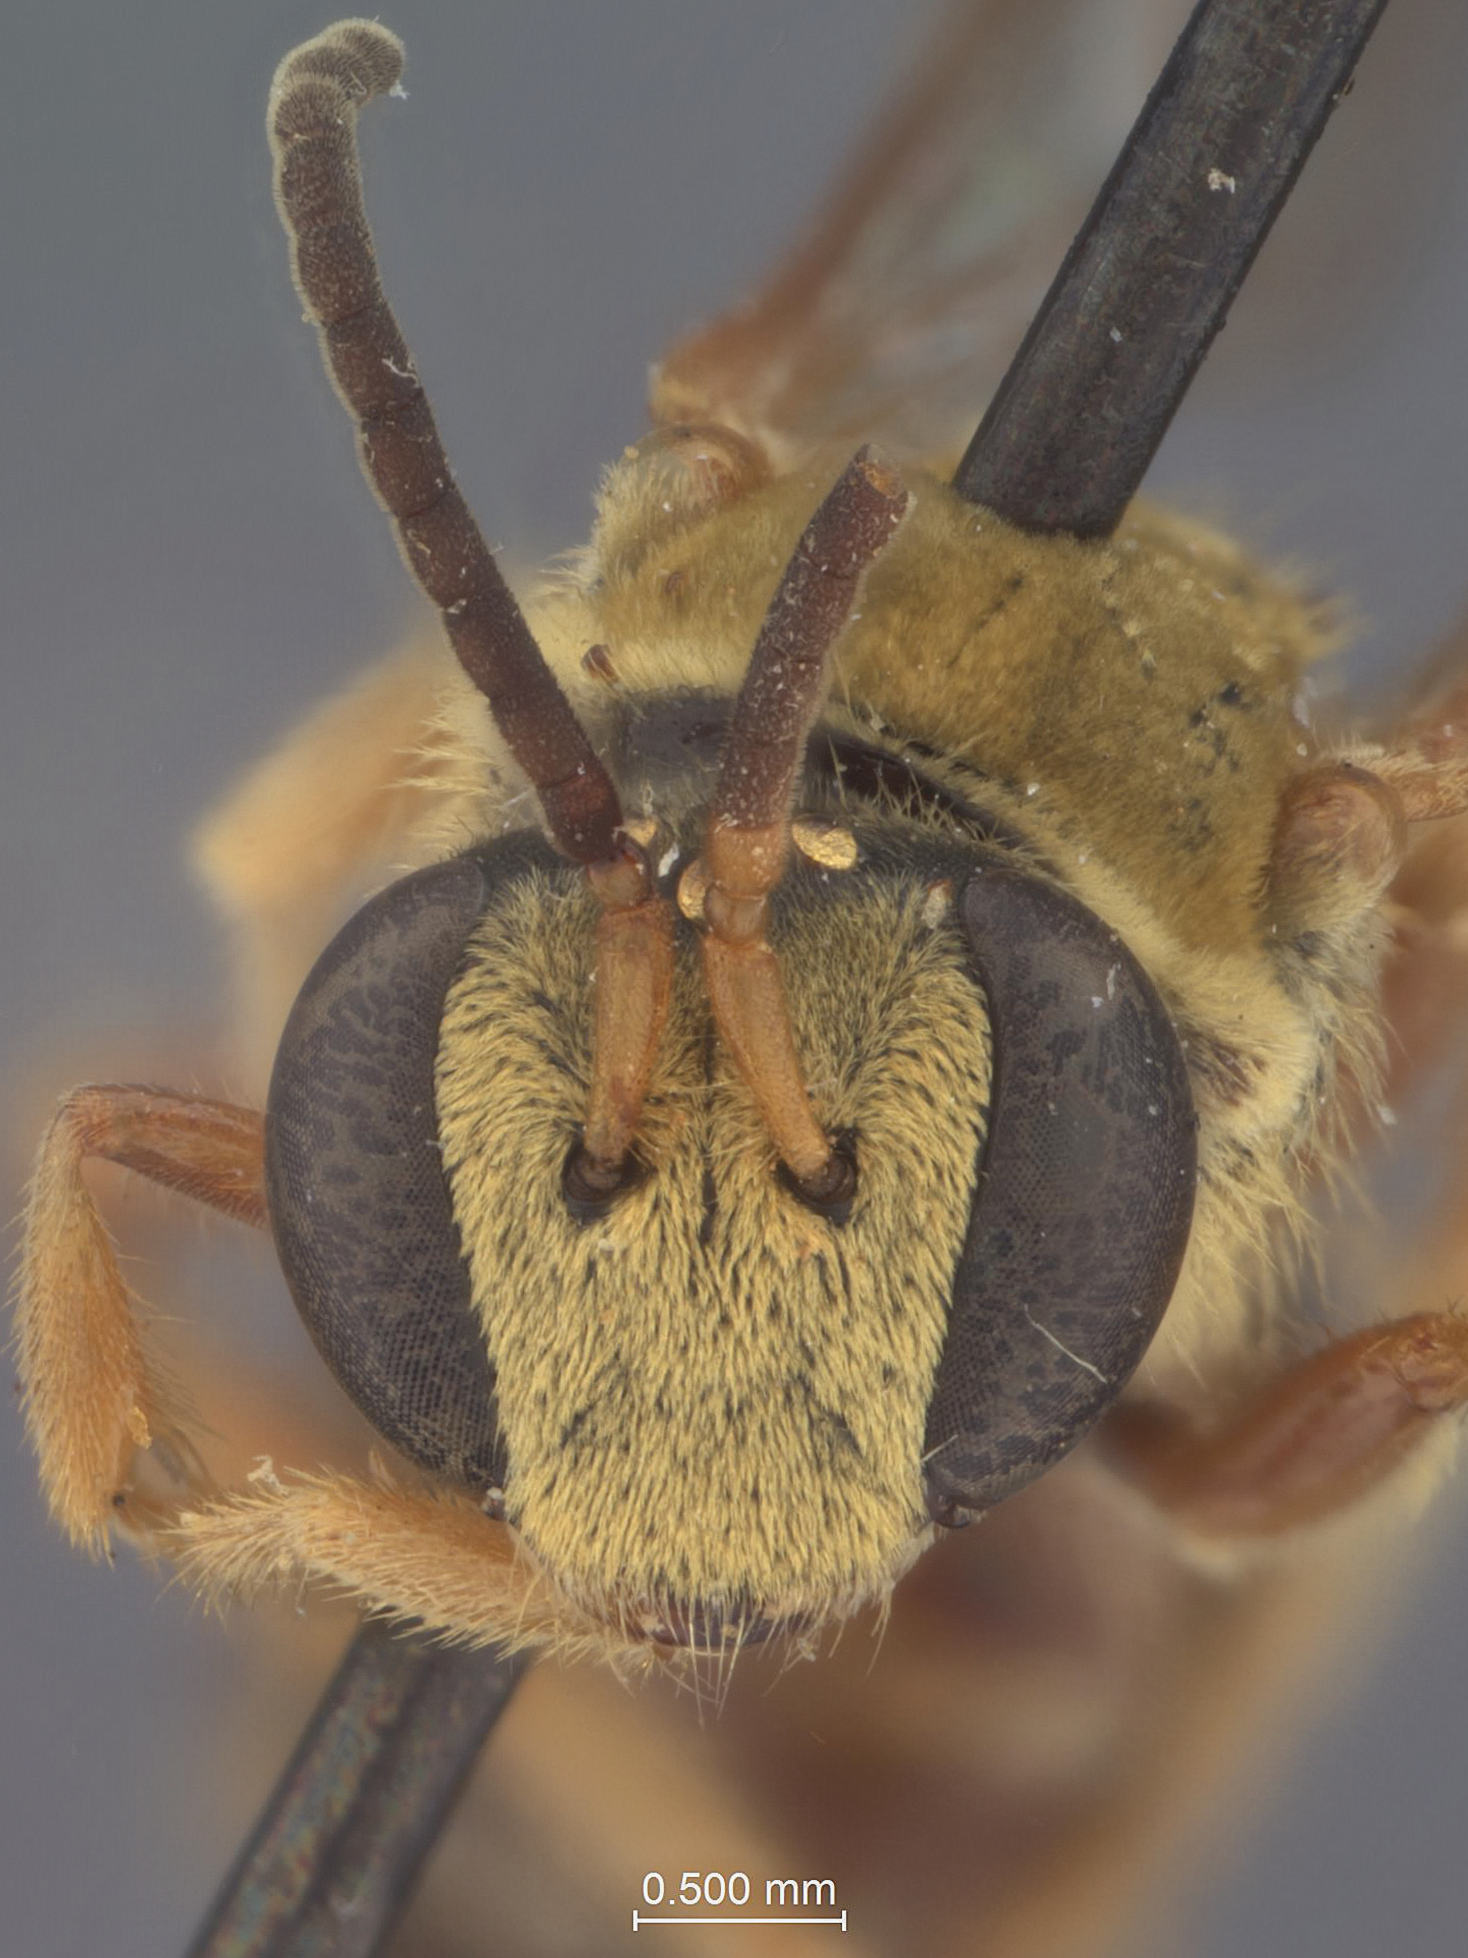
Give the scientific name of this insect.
Lipotriches aurodigitata
